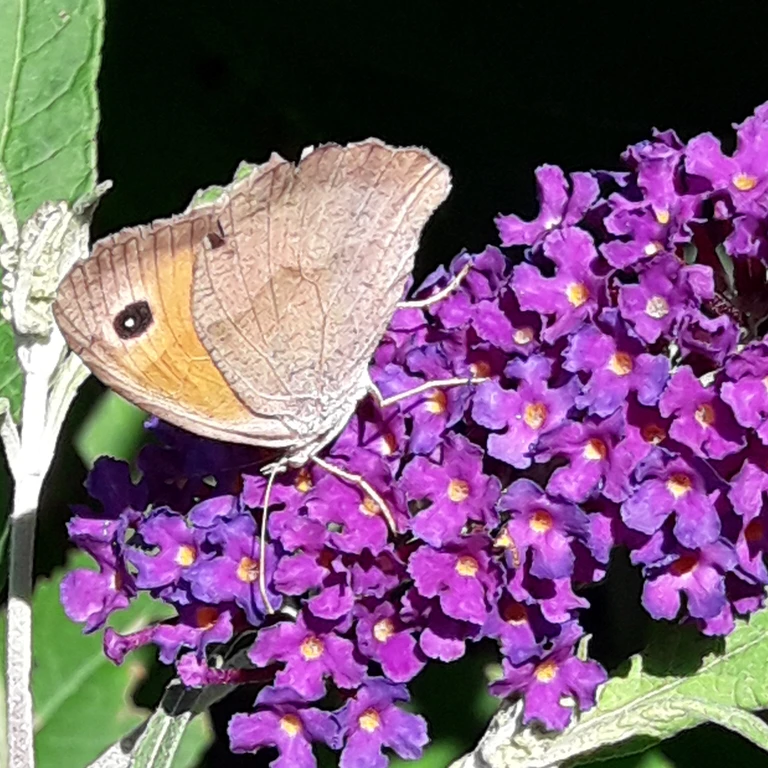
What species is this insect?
Maniola jurtina
